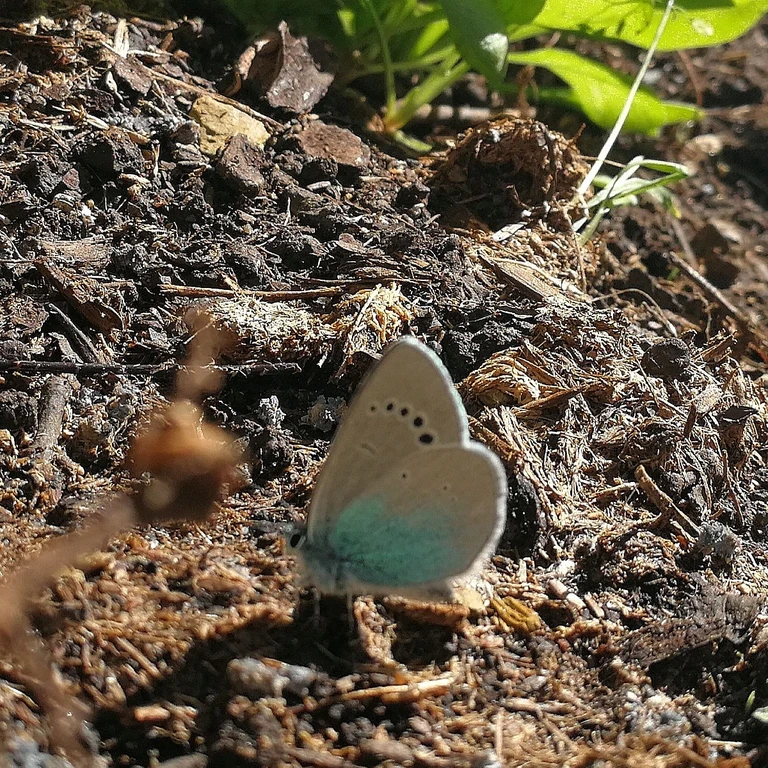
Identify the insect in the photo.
Glaucopsyche alexis
